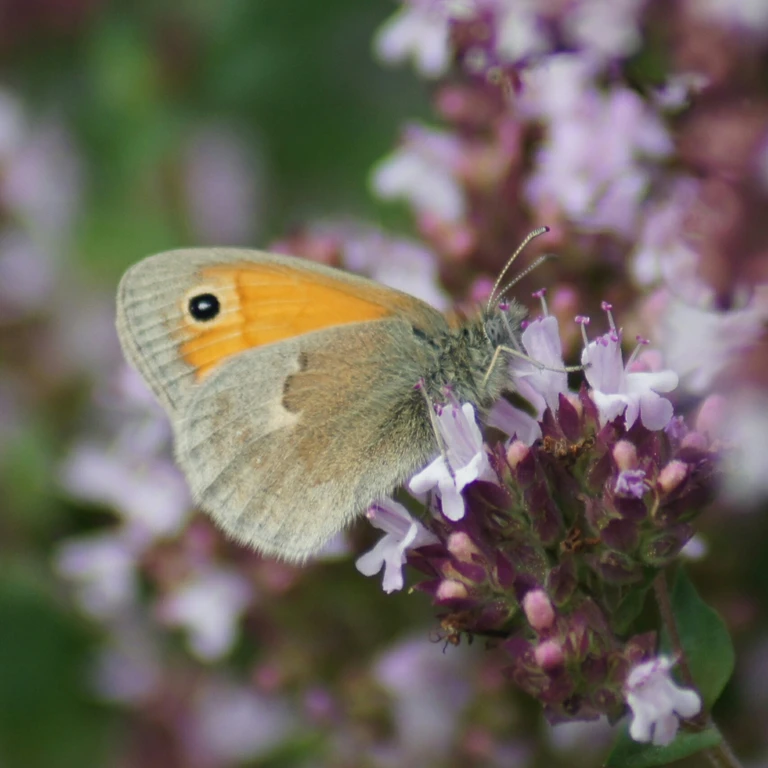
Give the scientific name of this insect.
Coenonympha pamphilus
